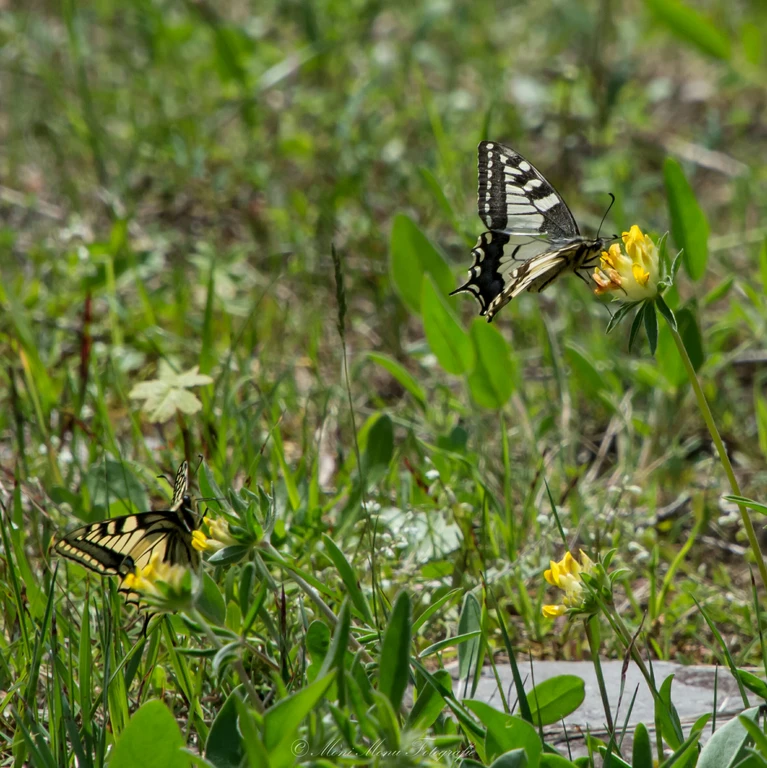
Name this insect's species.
Papilio machaon
